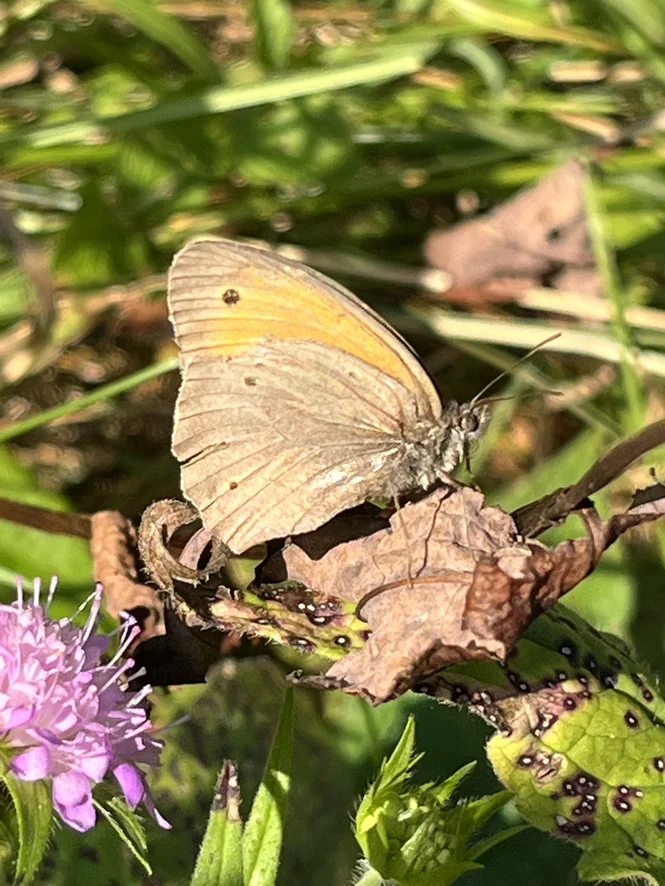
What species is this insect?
Maniola jurtina
